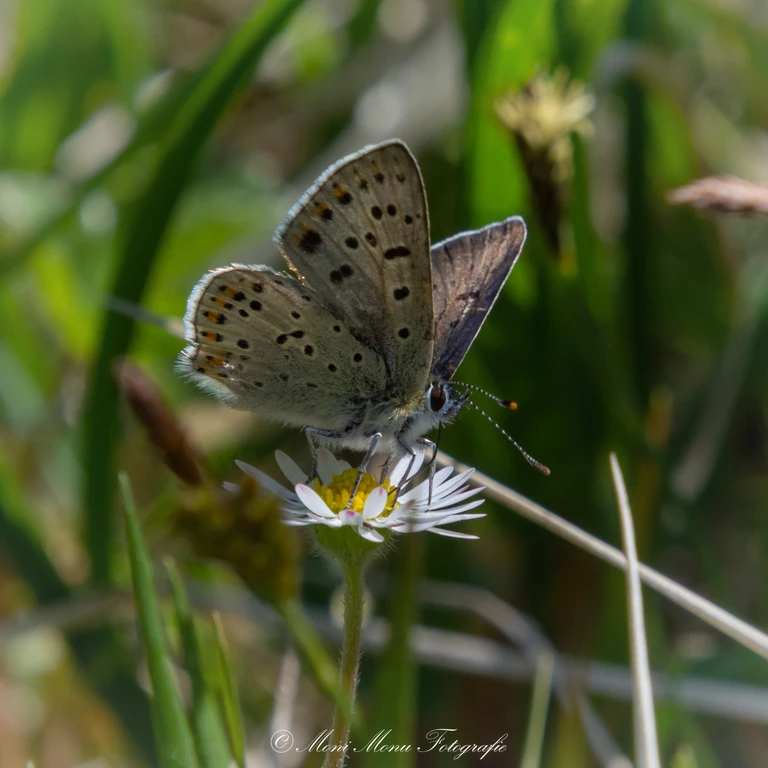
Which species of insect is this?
Lycaena tityrus (also Loweia tityrus)
